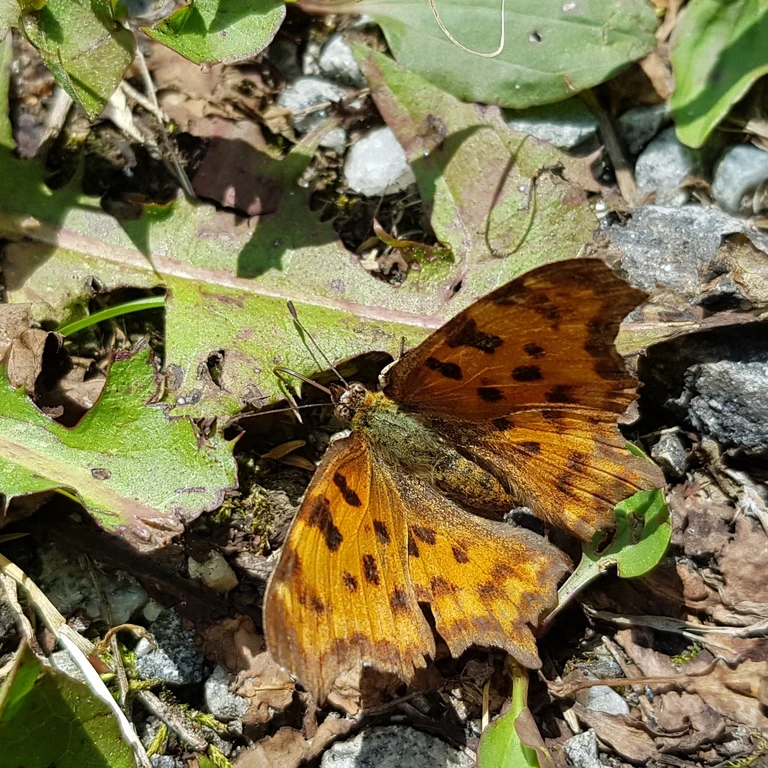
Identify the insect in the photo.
Polygonia c-album
